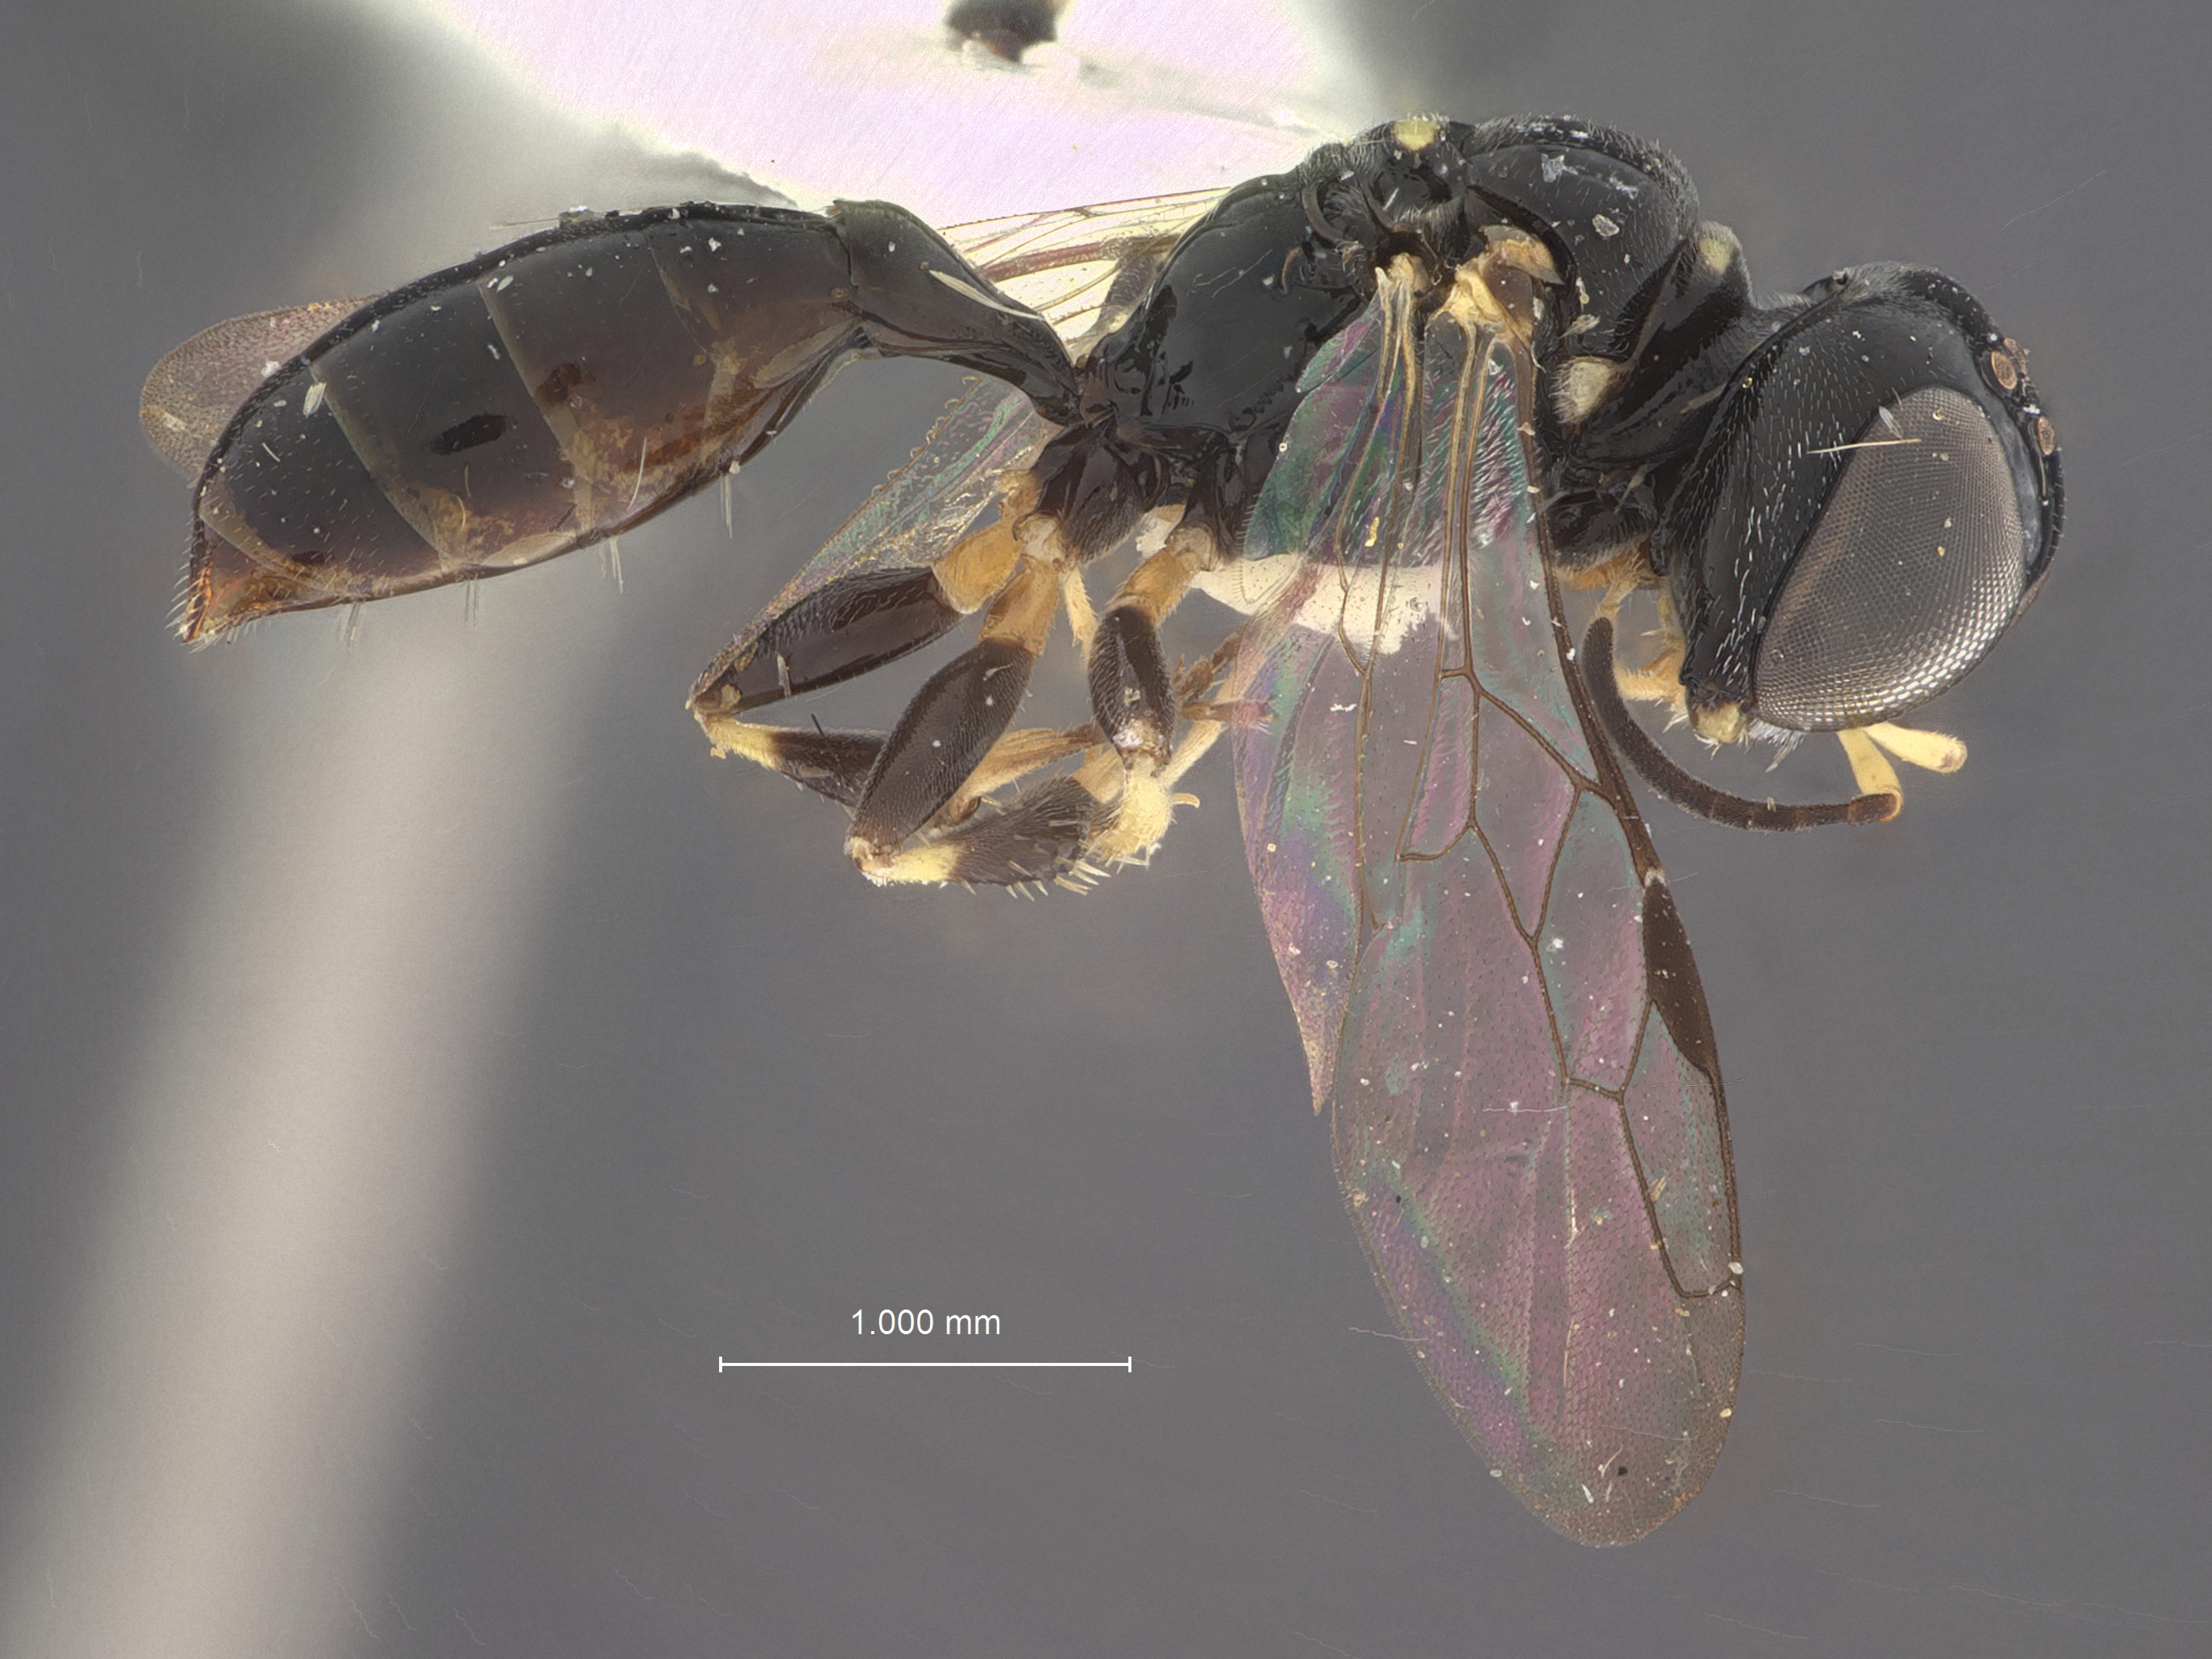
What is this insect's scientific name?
Crossocerus nitidicorpus
